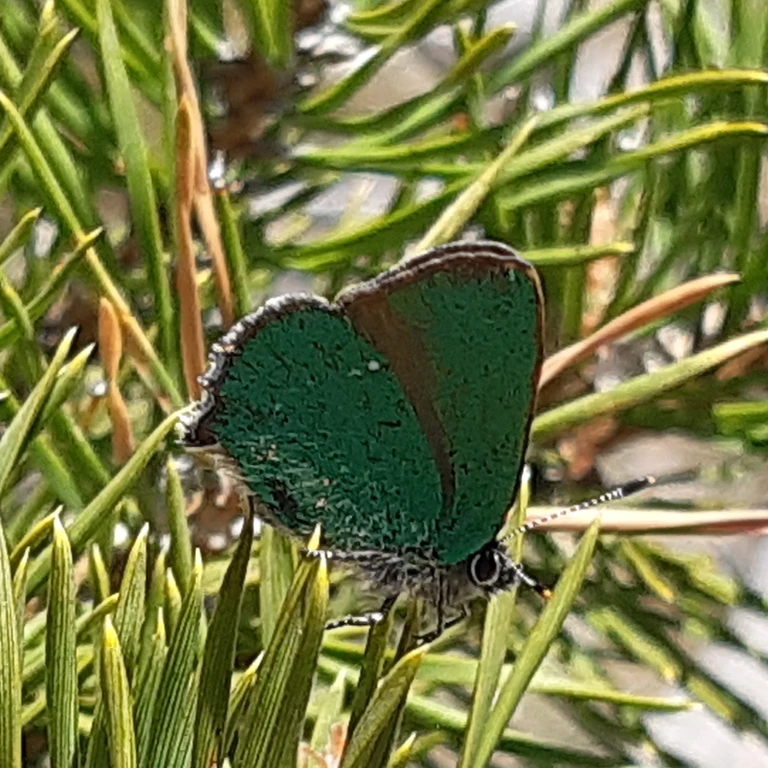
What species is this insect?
Callophrys rubi
